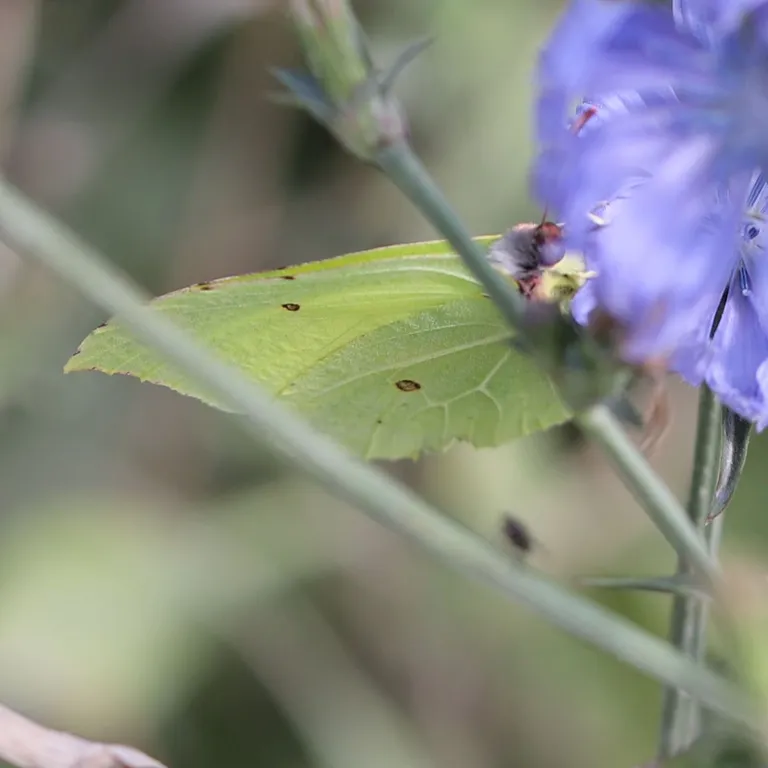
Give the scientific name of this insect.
Gonepteryx rhamni
